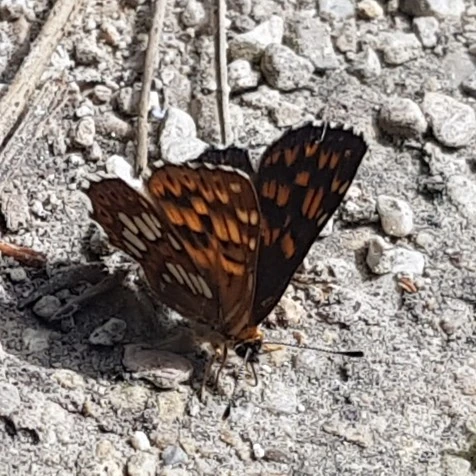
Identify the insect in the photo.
Hamearis lucina
